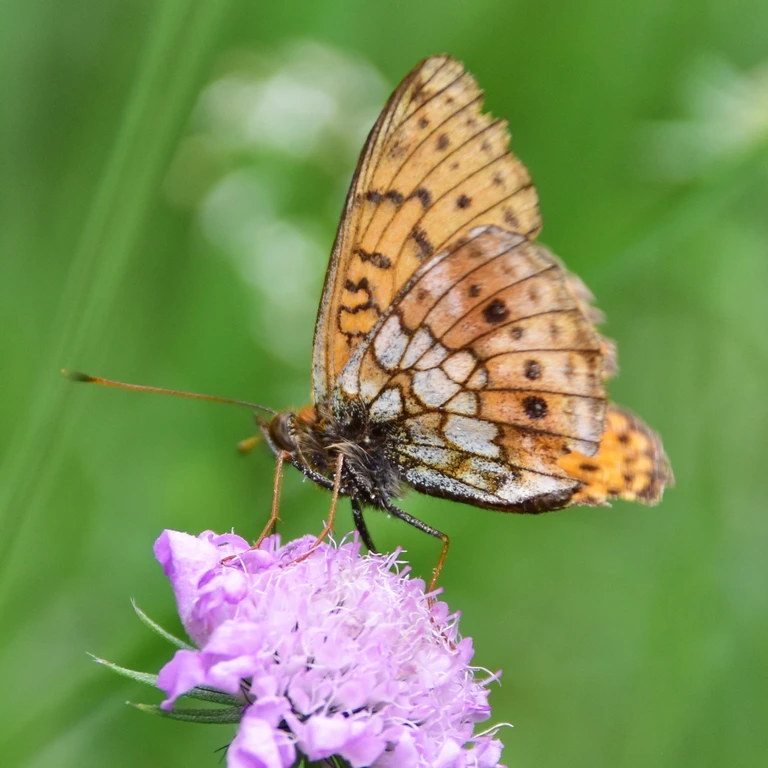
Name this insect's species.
Brenthis ino
